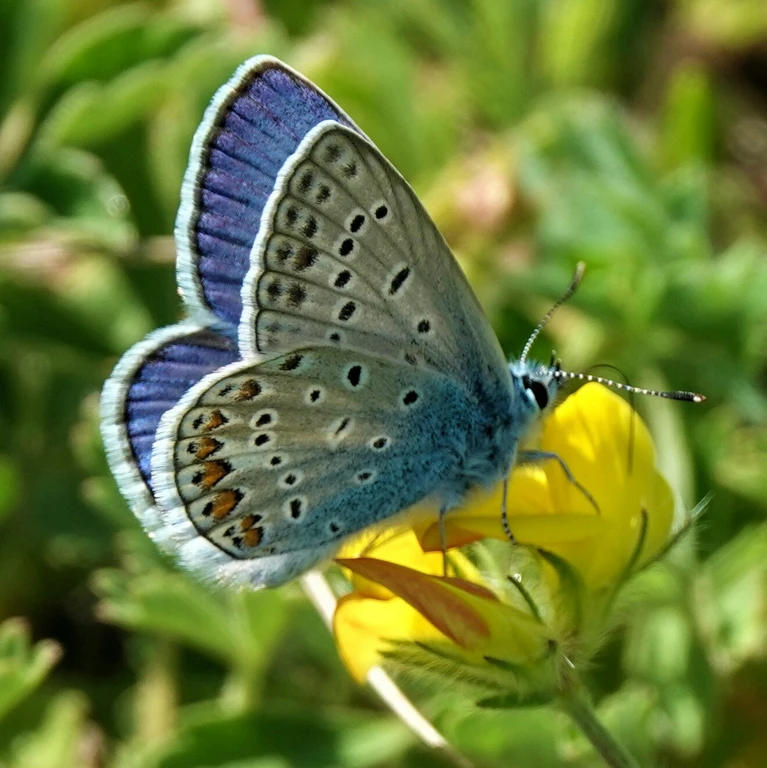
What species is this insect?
Polyommatus icarus
